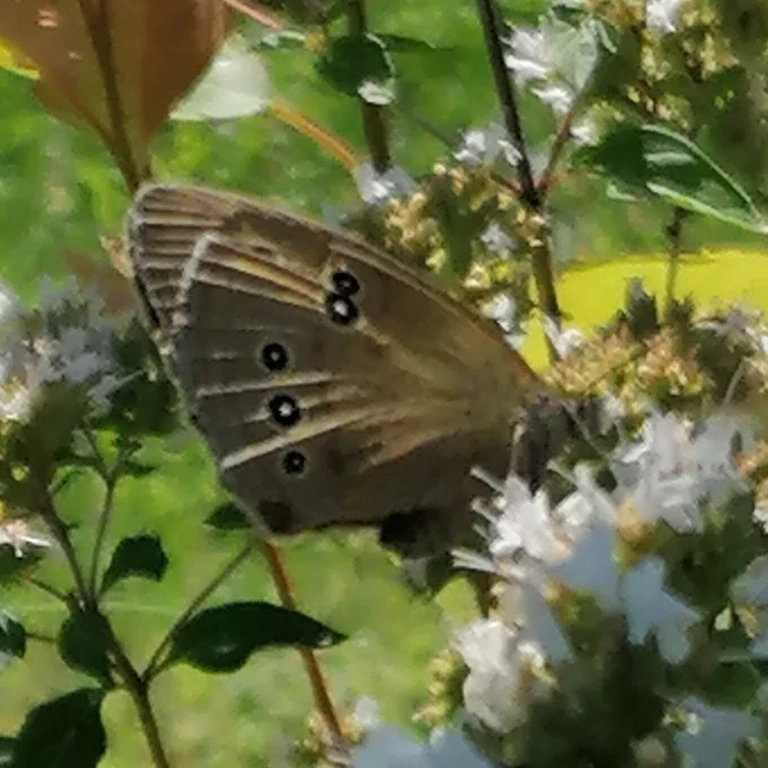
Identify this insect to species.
Aphantopus hyperantus
